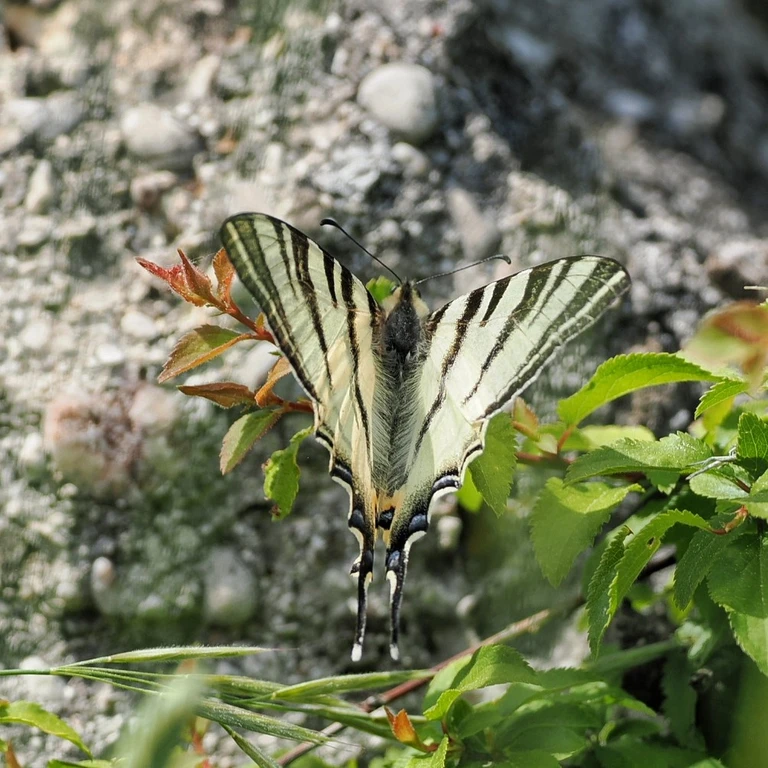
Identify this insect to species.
Iphiclides podalirius
